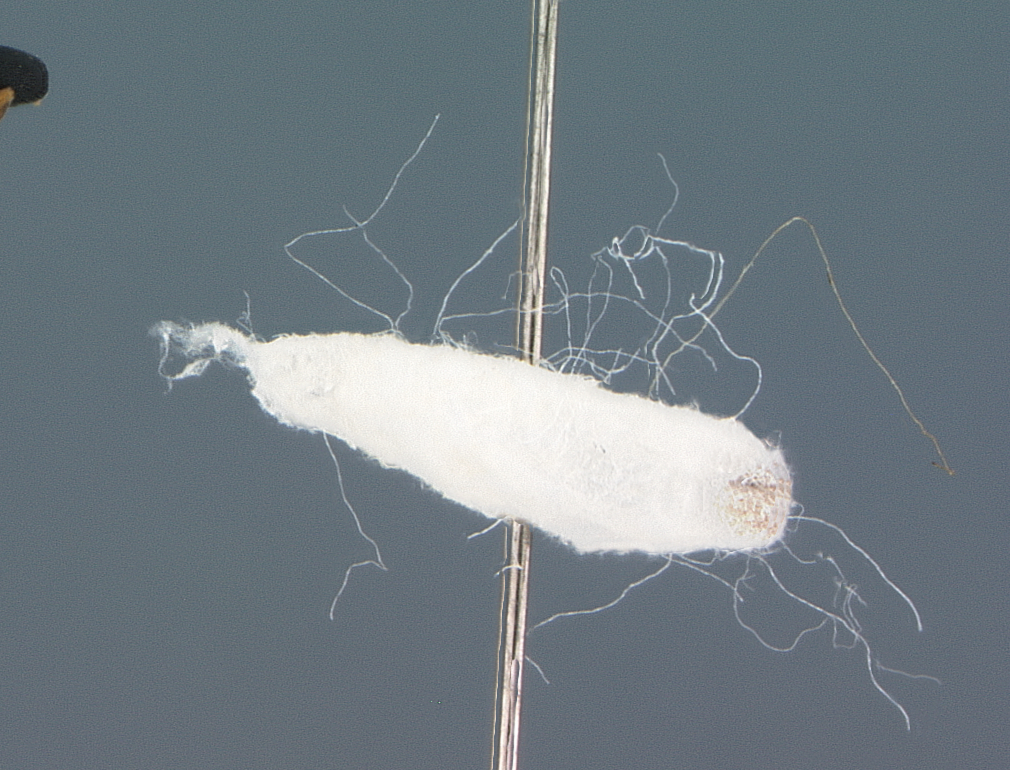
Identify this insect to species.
Chelonus batrachedrae
